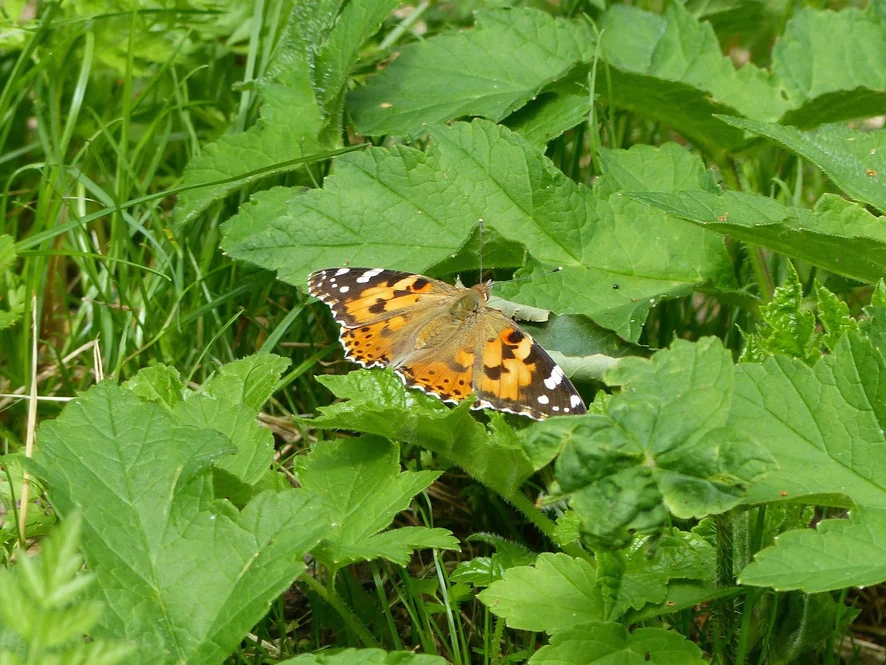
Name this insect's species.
Vanessa cardui
